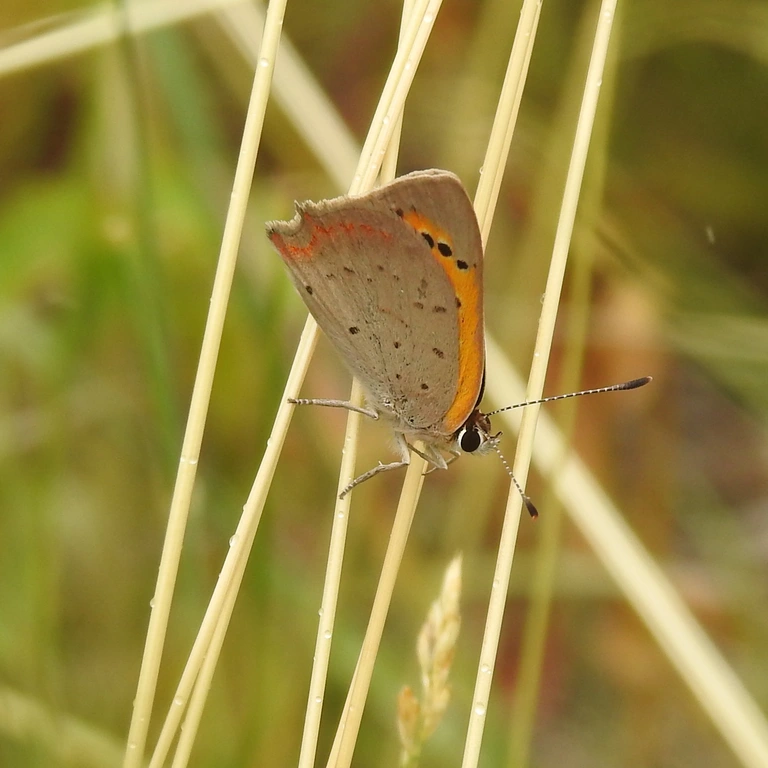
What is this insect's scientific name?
Lycaena phlaeas
